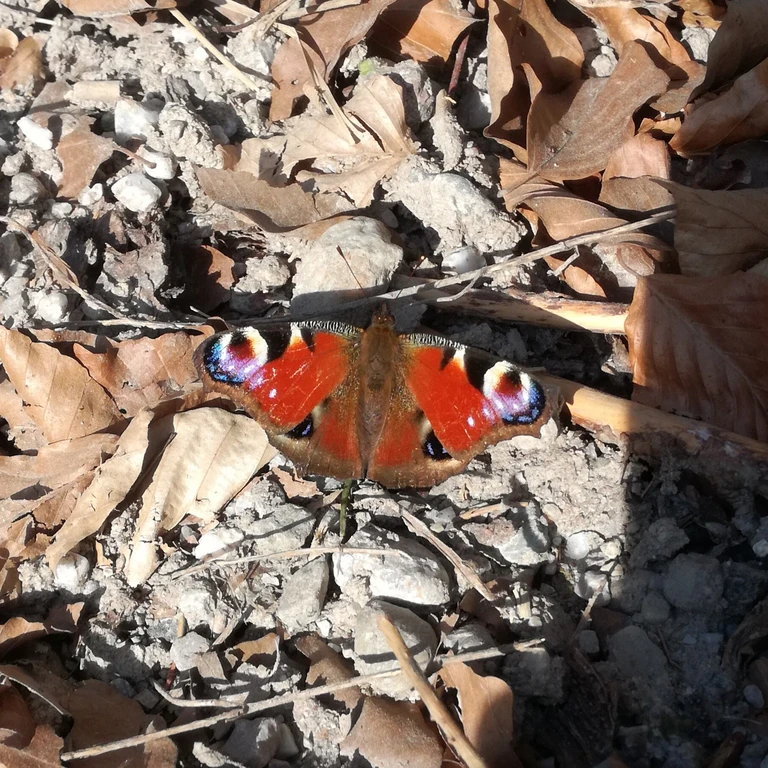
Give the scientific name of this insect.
Aglais io
